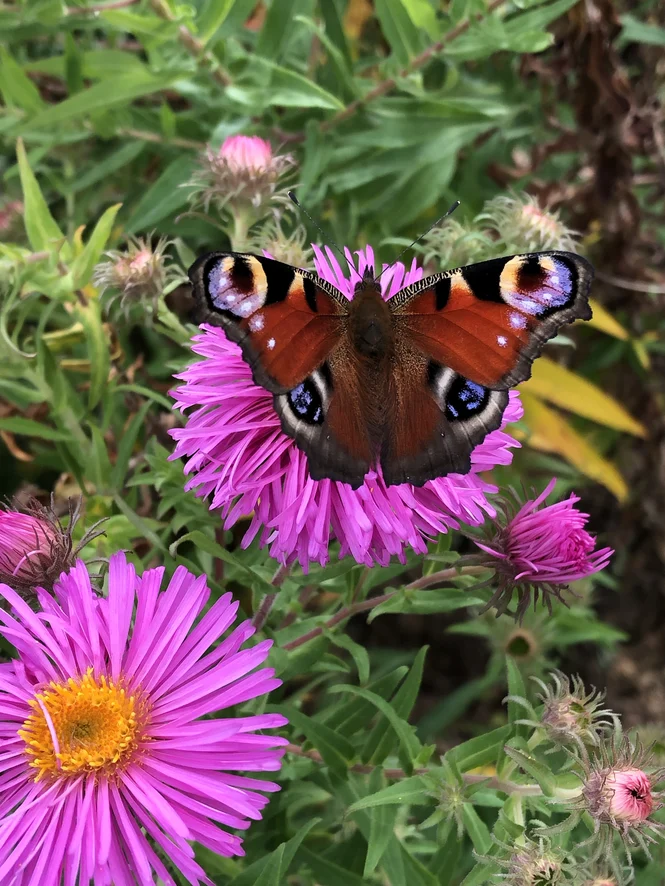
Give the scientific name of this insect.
Aglais io
